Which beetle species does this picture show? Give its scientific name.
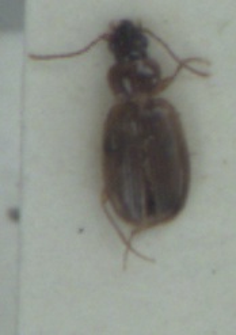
Trechus obtusus
